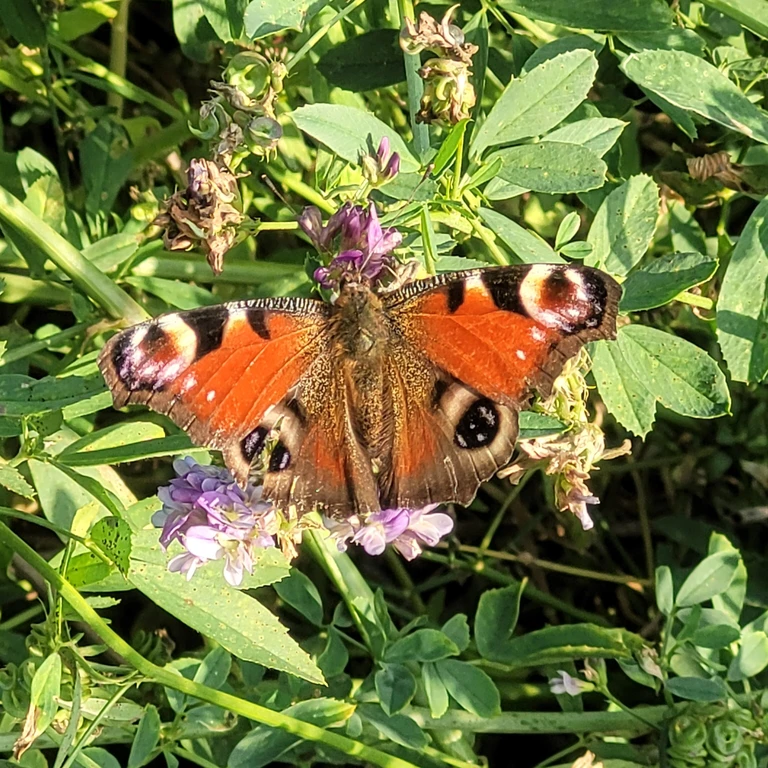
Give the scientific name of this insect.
Aglais io
